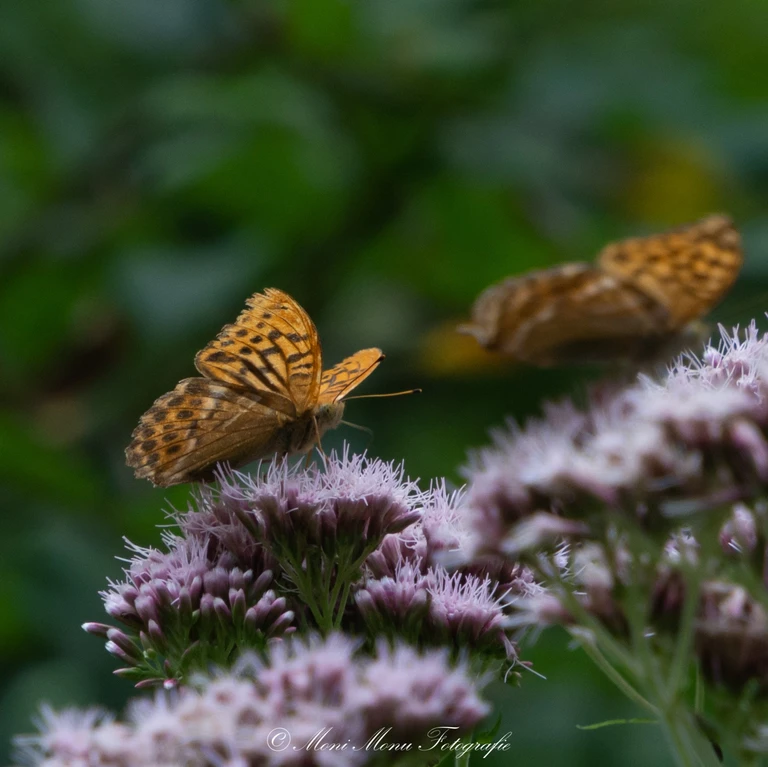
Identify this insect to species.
Argynnis paphia
